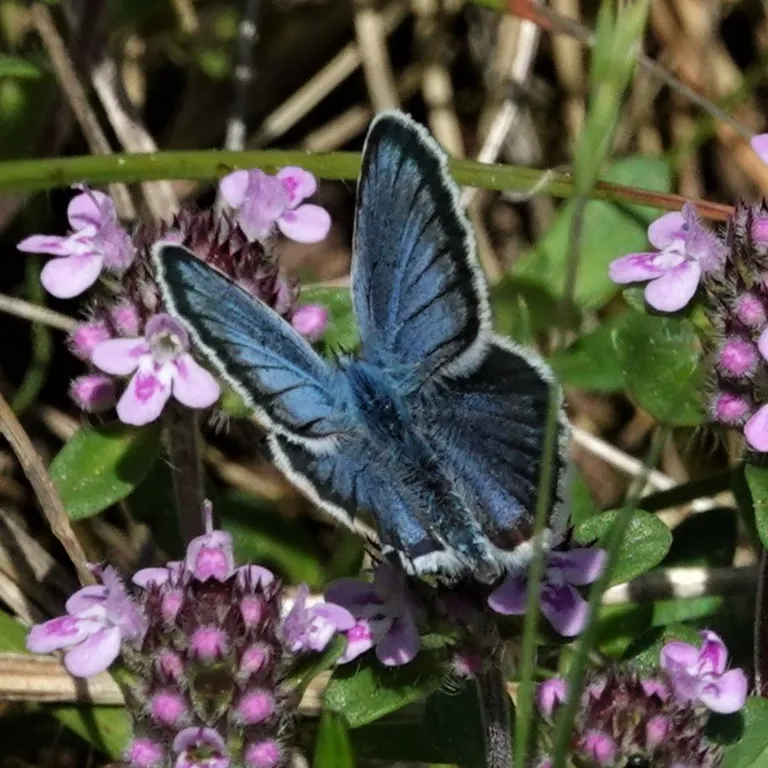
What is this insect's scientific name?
Plebejus argus
